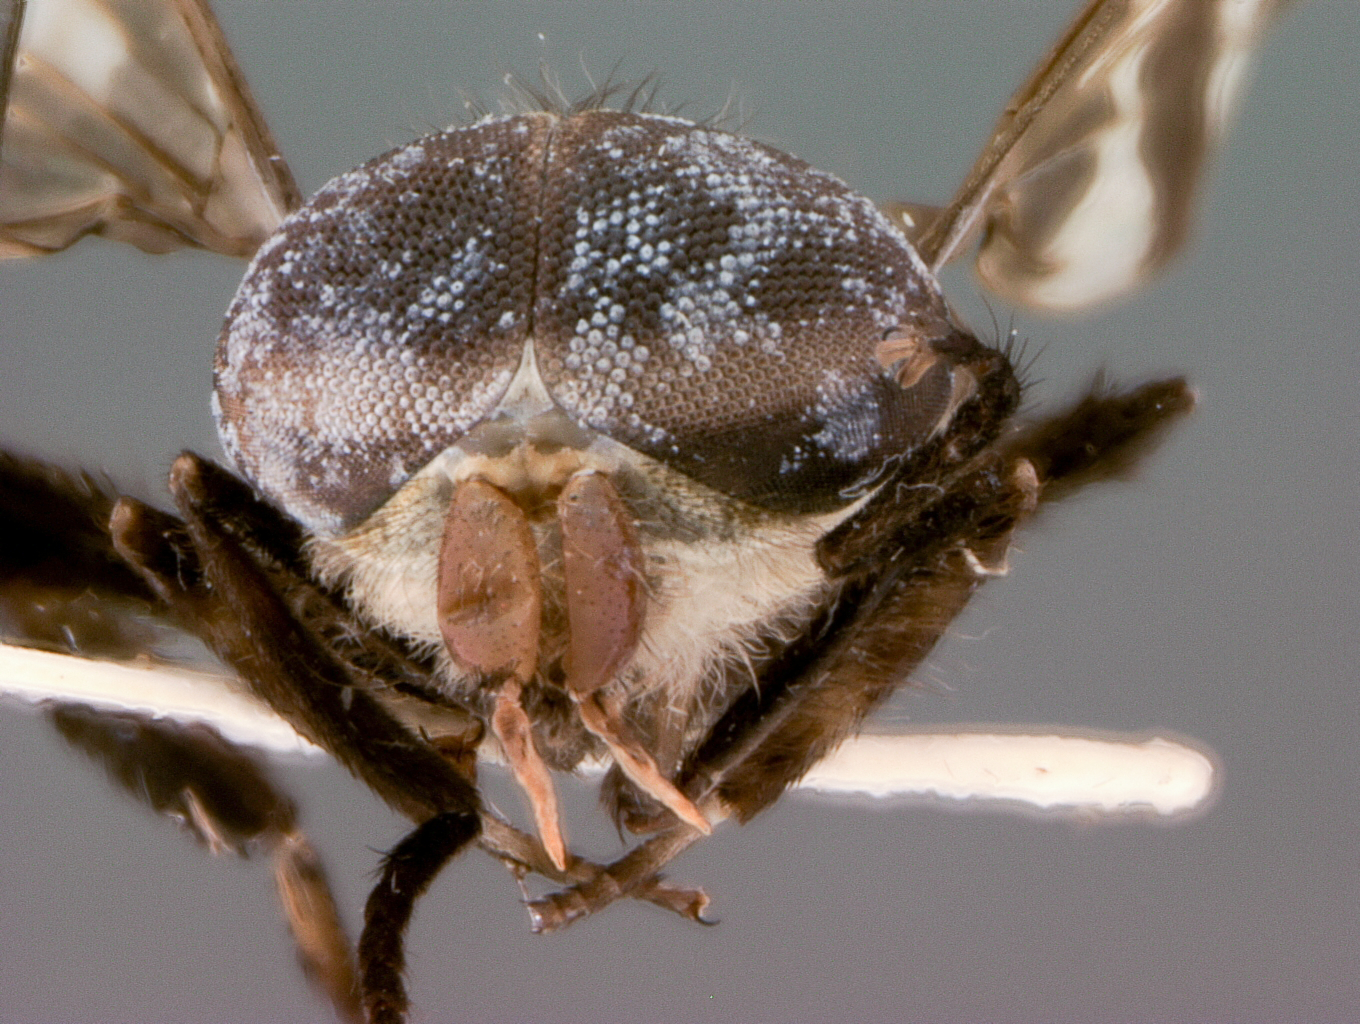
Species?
Haematopota scanloni
